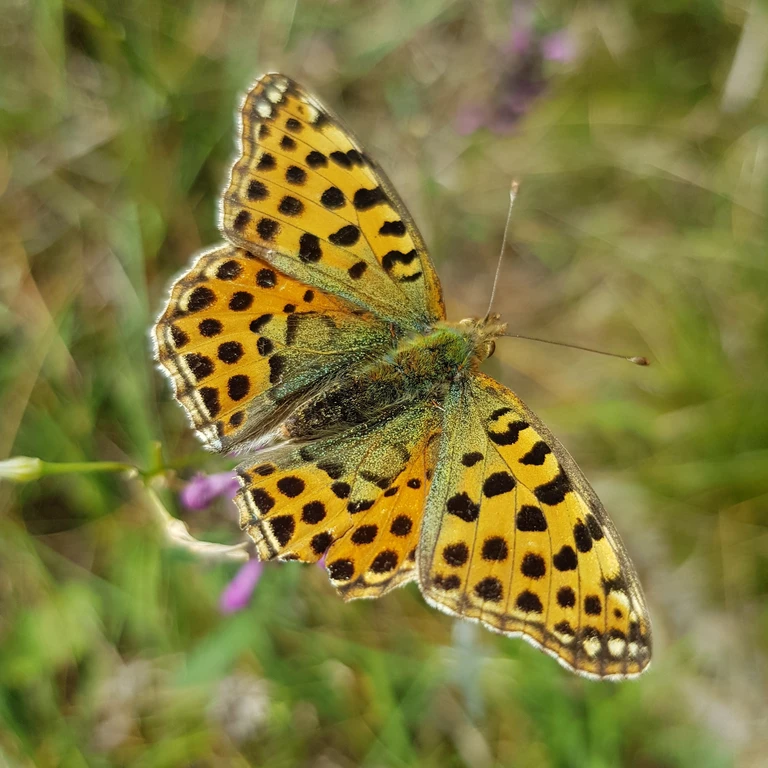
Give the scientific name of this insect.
Issoria lathonia
